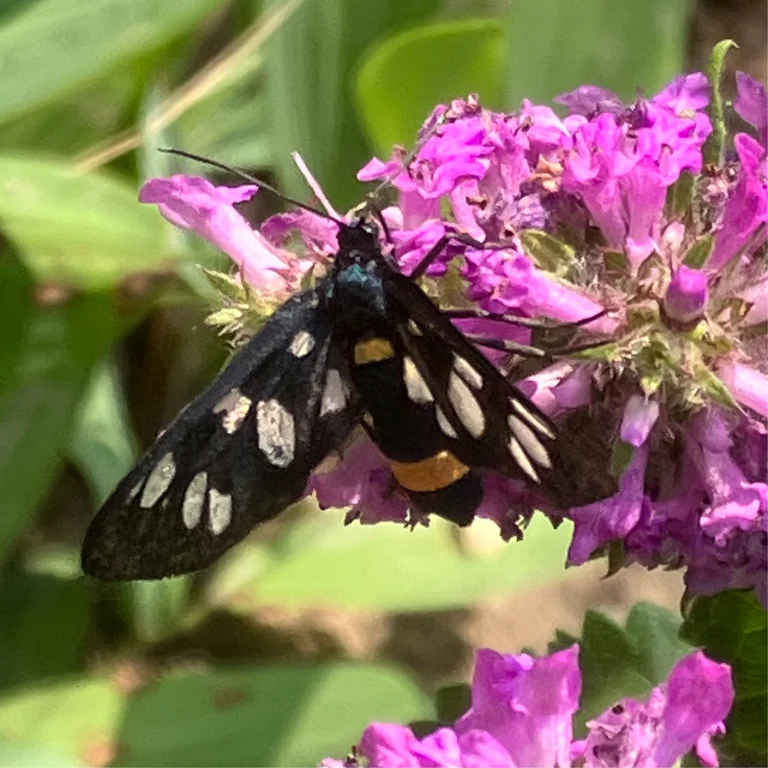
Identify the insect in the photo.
Amata phegea
